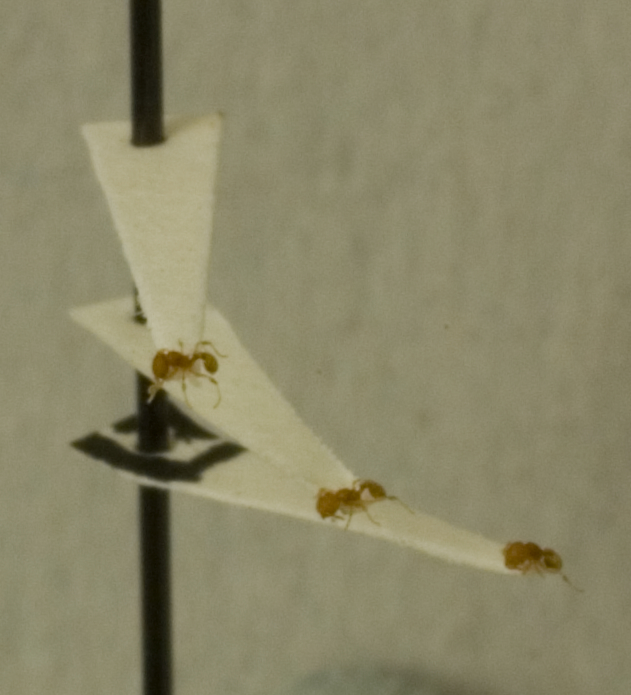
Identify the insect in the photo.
Pheidole zeteki
